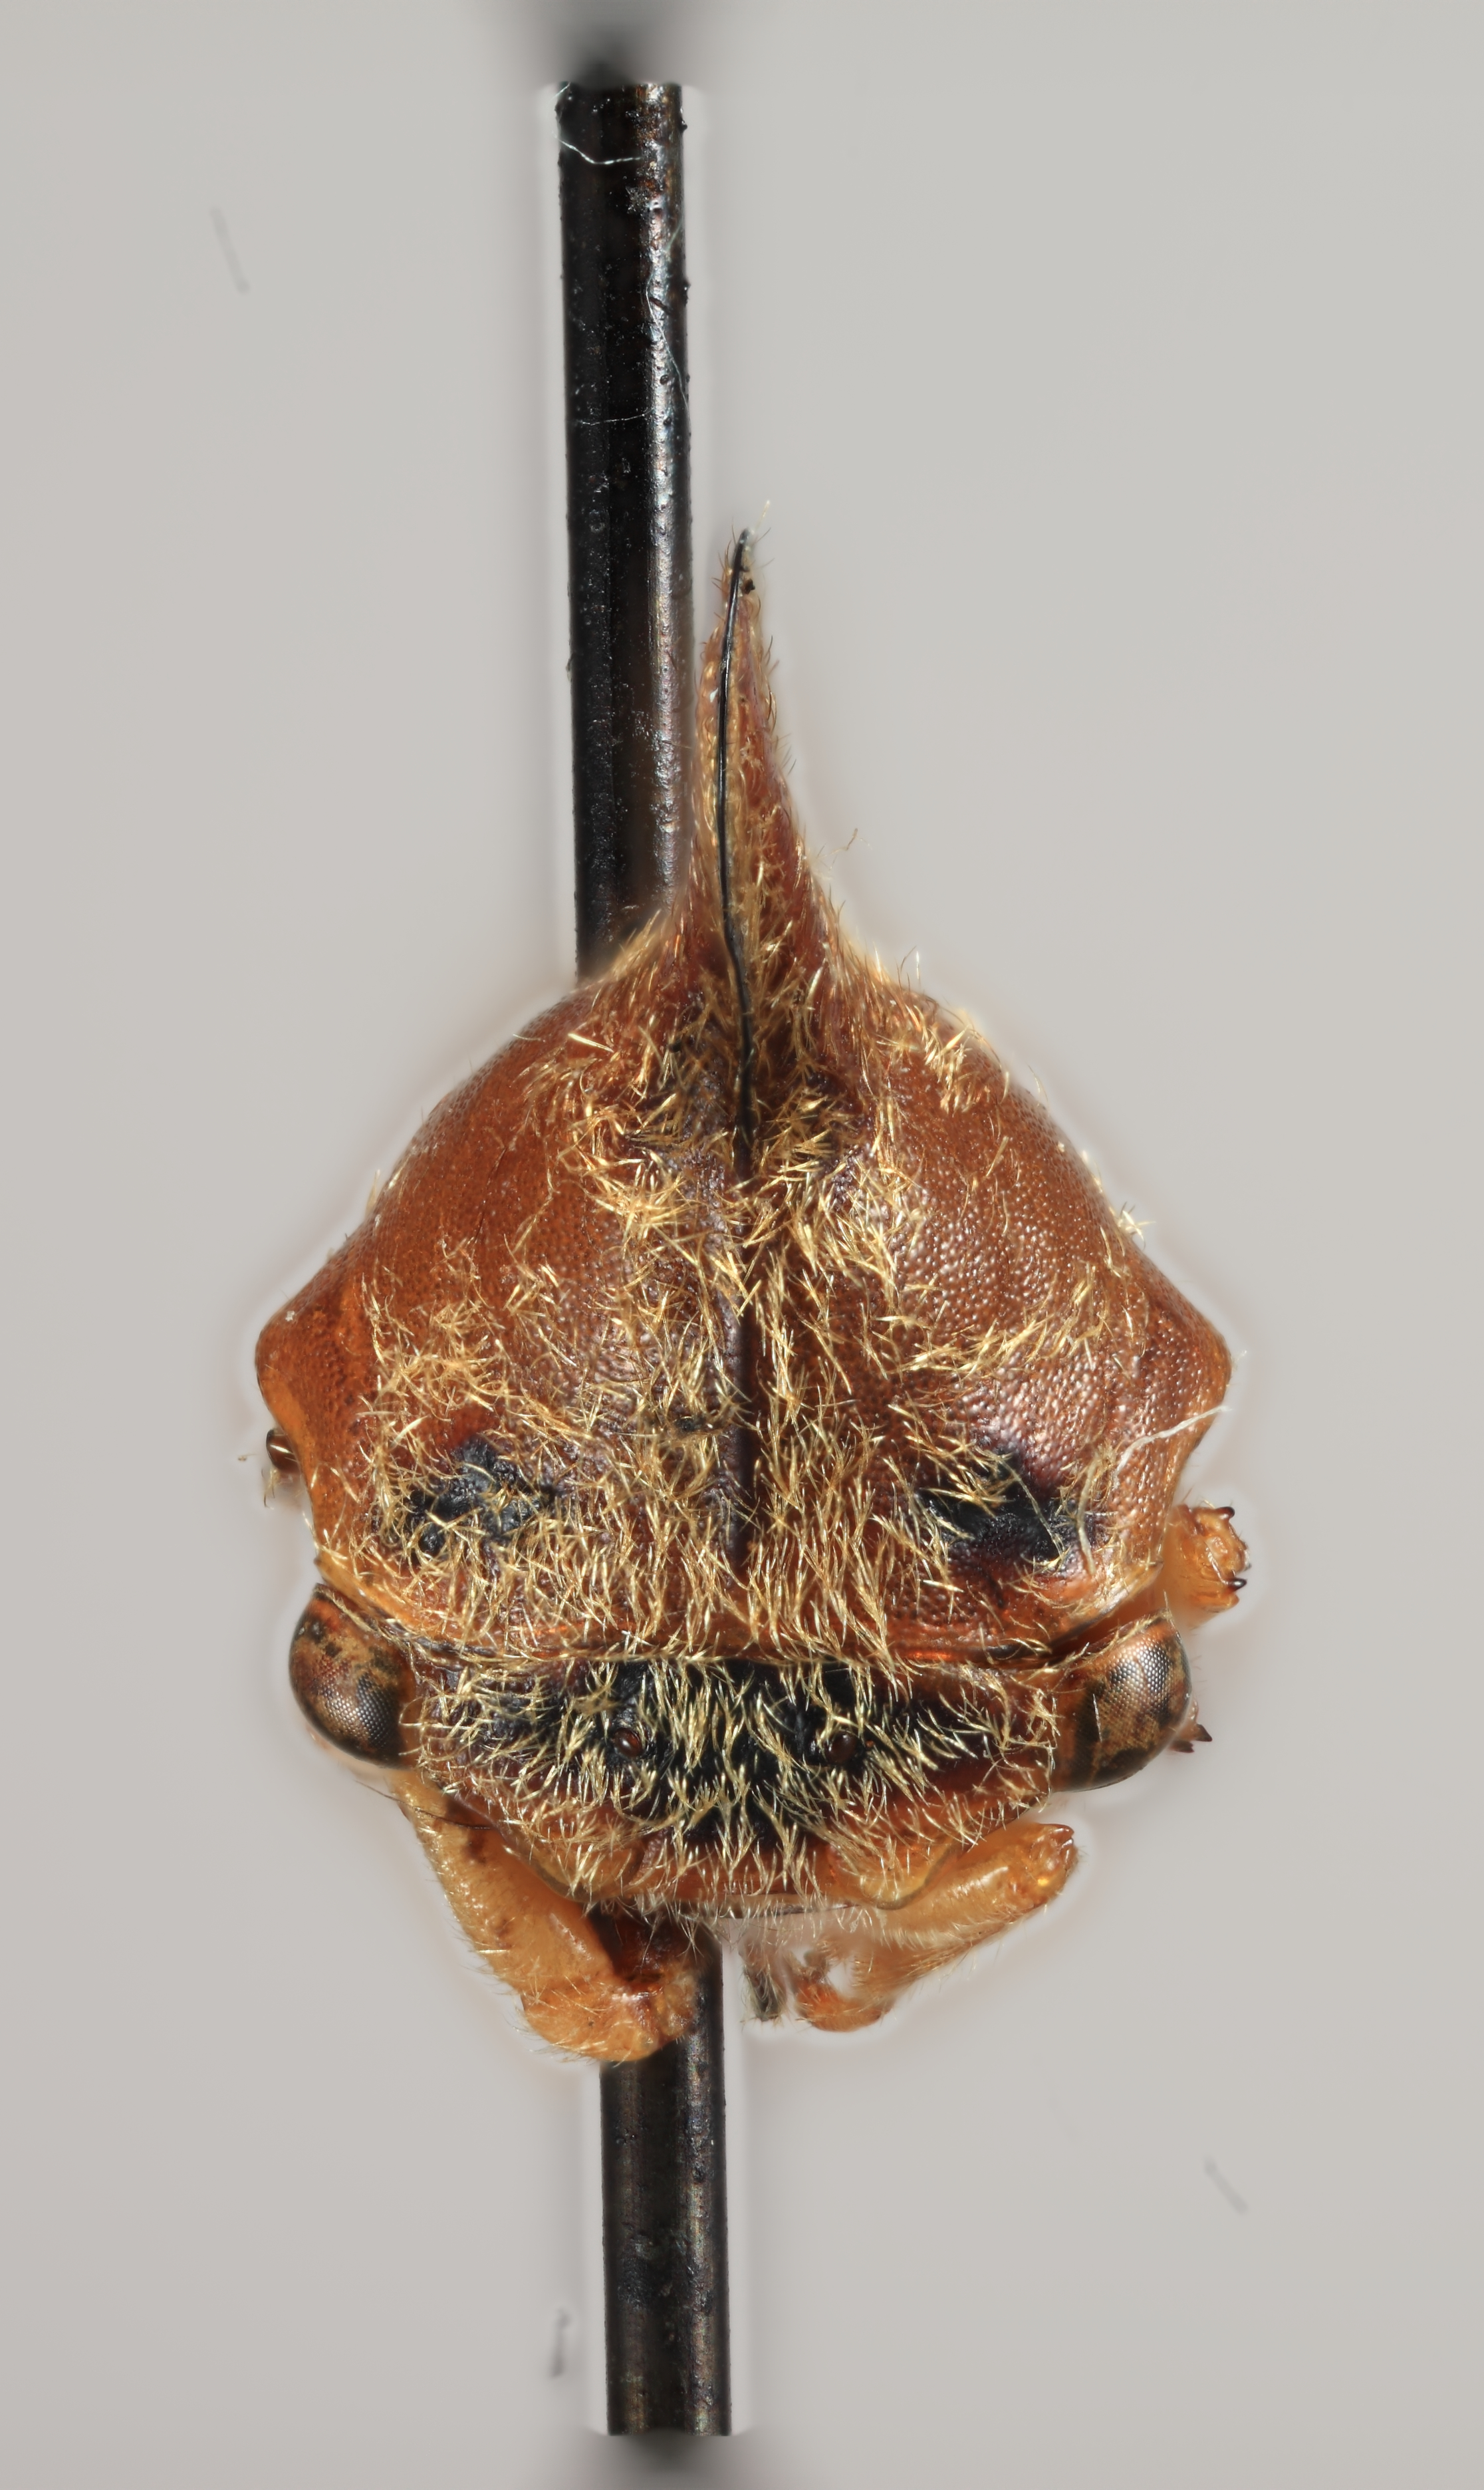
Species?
Aconophora robusta
